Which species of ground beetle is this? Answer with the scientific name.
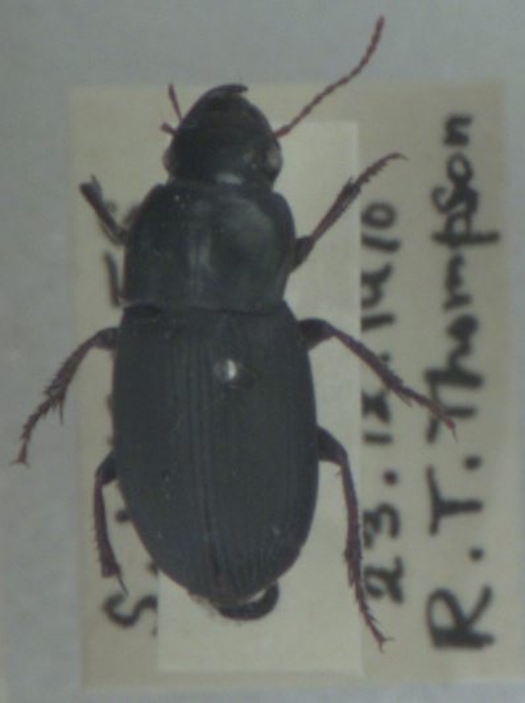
Harpalus rubripes
